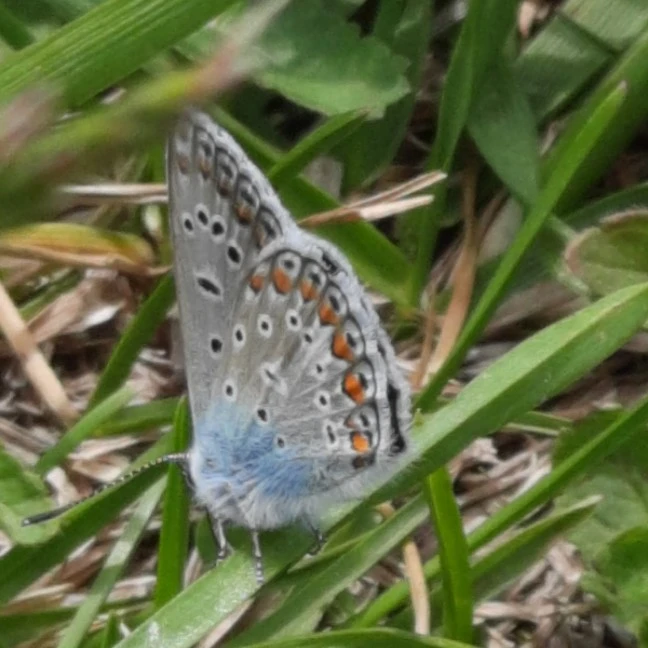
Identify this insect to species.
Polyommatus icarus
